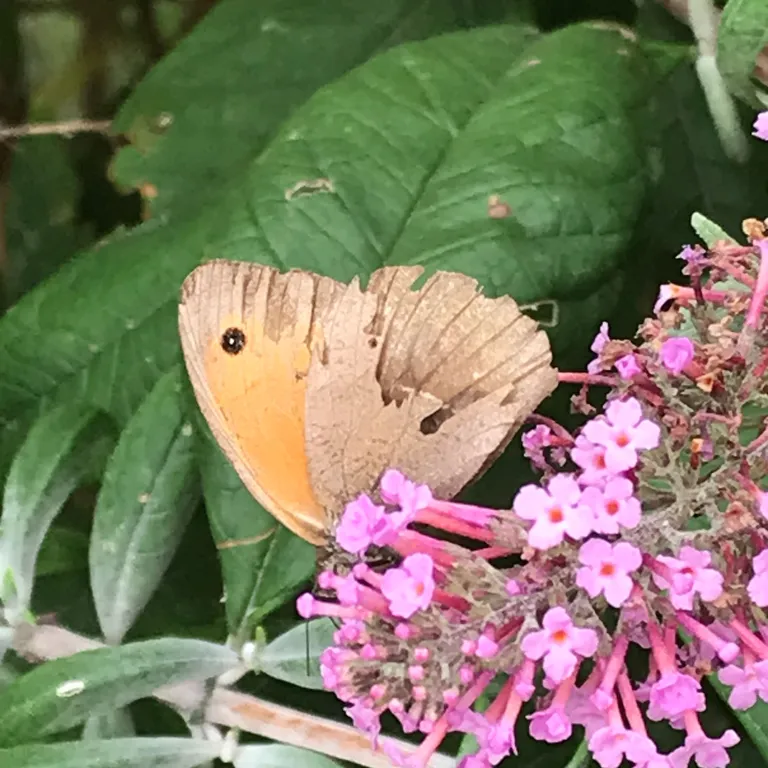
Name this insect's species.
Maniola jurtina
